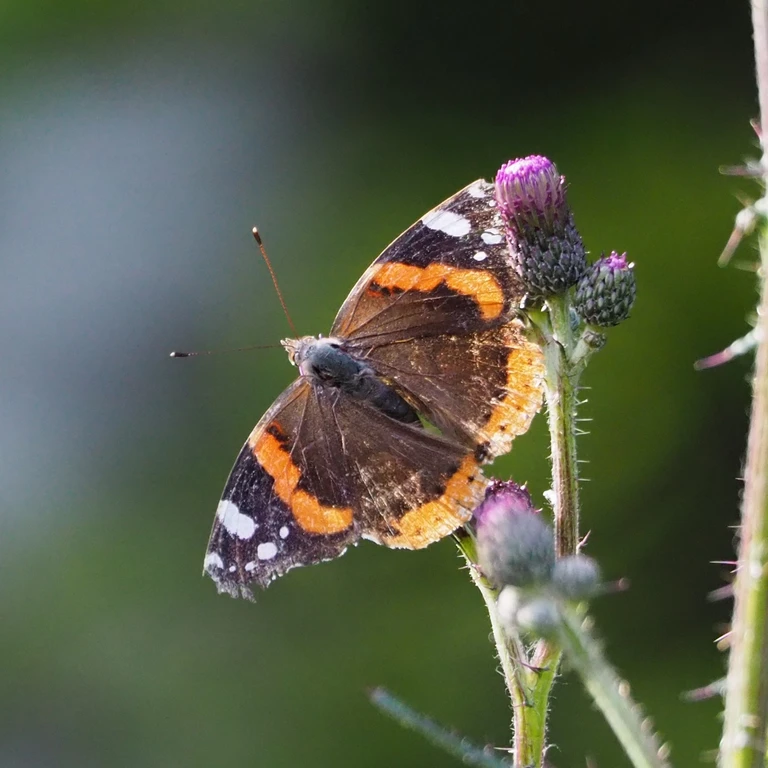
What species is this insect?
Vanessa atalanta
